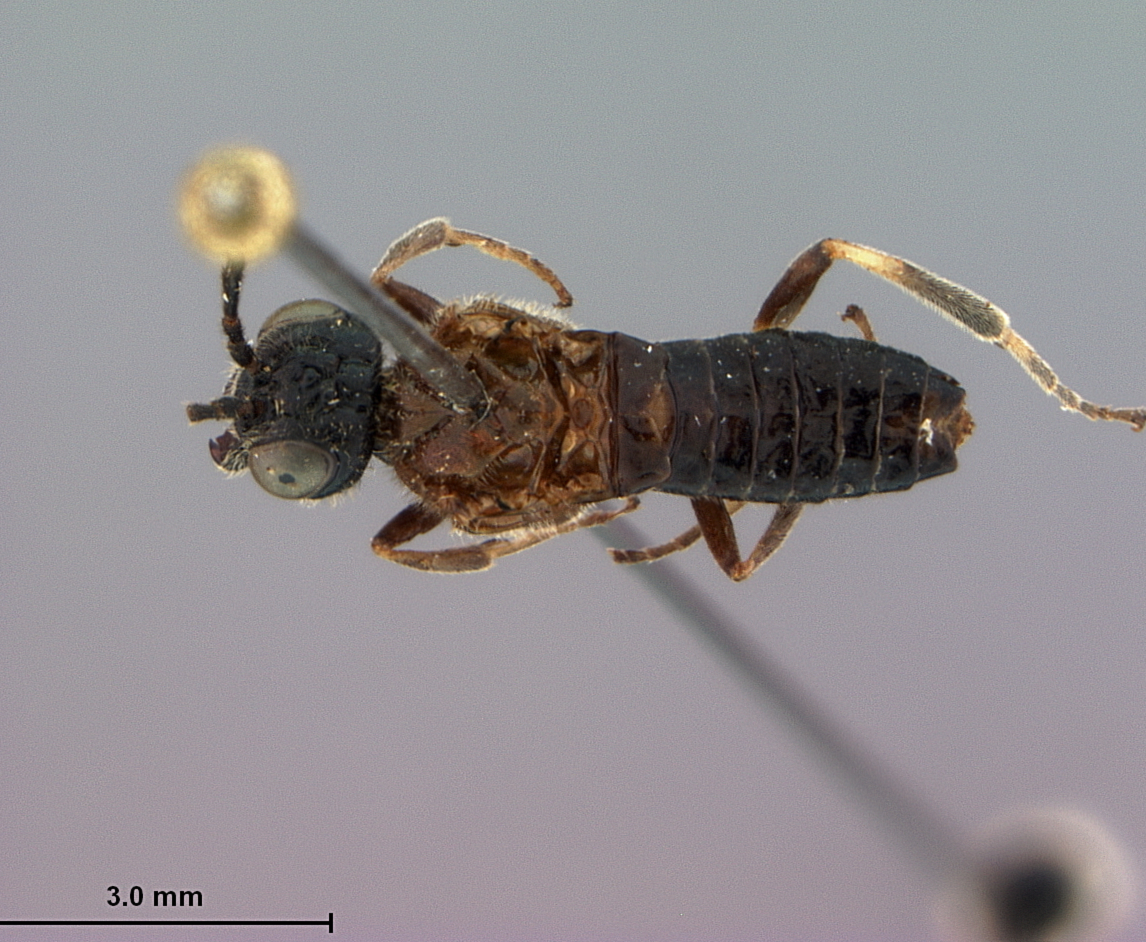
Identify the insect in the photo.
Allantopsis thoracica
